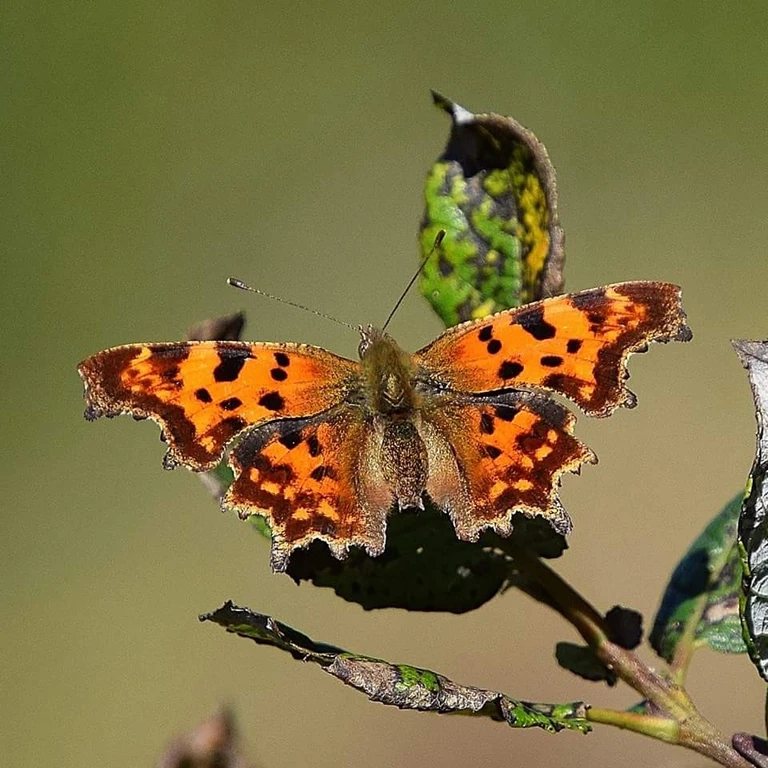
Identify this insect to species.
Polygonia c-album
